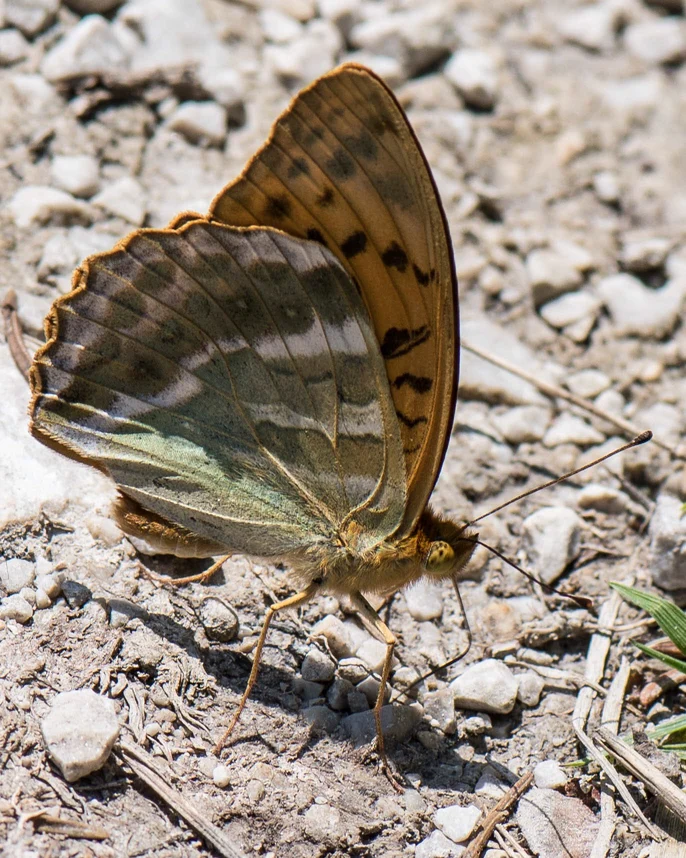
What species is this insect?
Argynnis paphia
